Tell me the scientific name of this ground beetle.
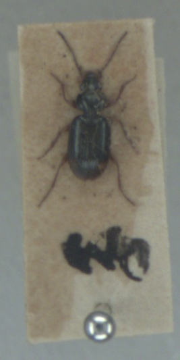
Ocys quinquestriatus
